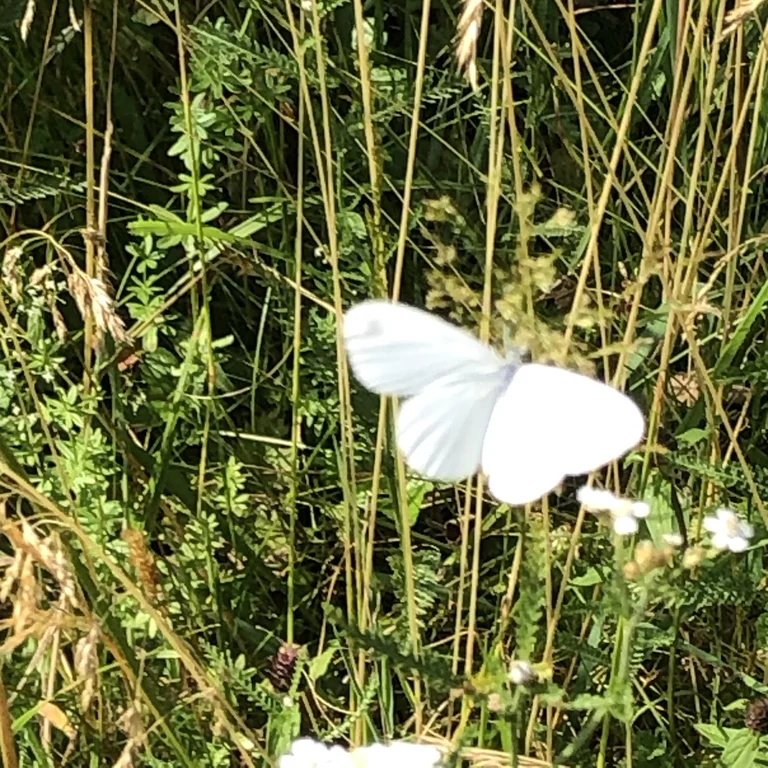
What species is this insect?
Leptidea sinapis/juvernica
